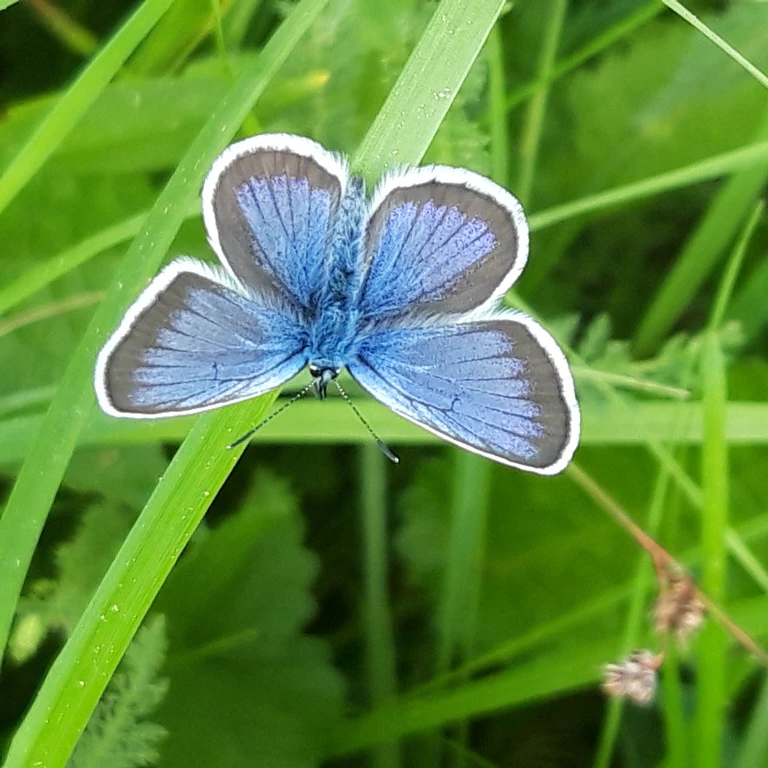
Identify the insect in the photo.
Plebejus argus
